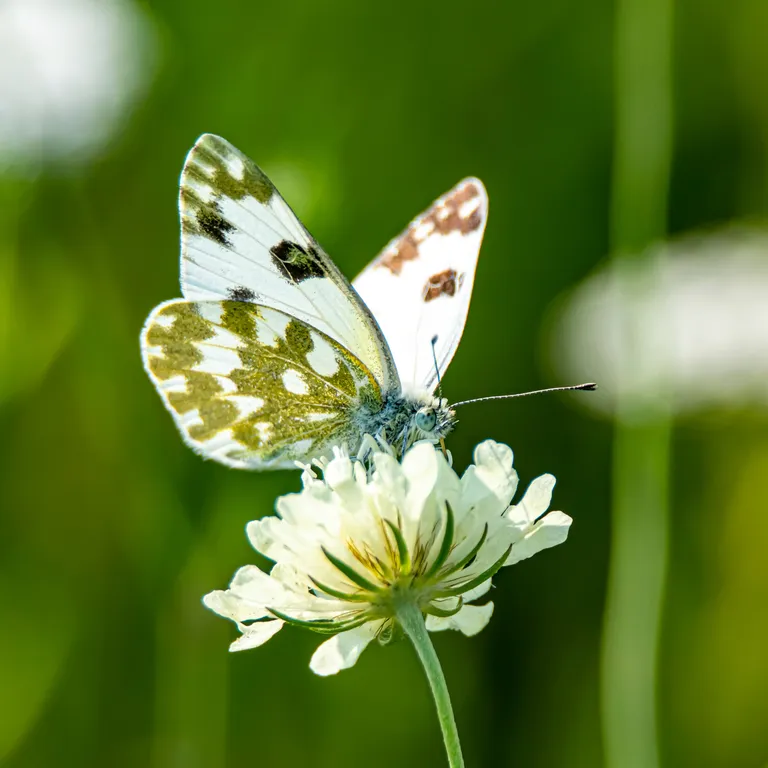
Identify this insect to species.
Pontia edusa
